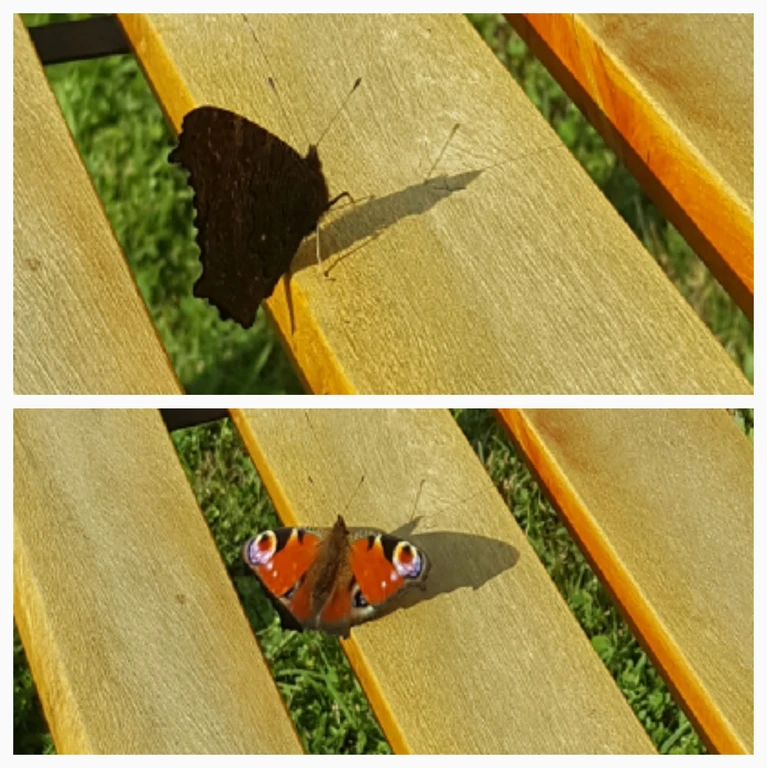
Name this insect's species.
Aglais io
